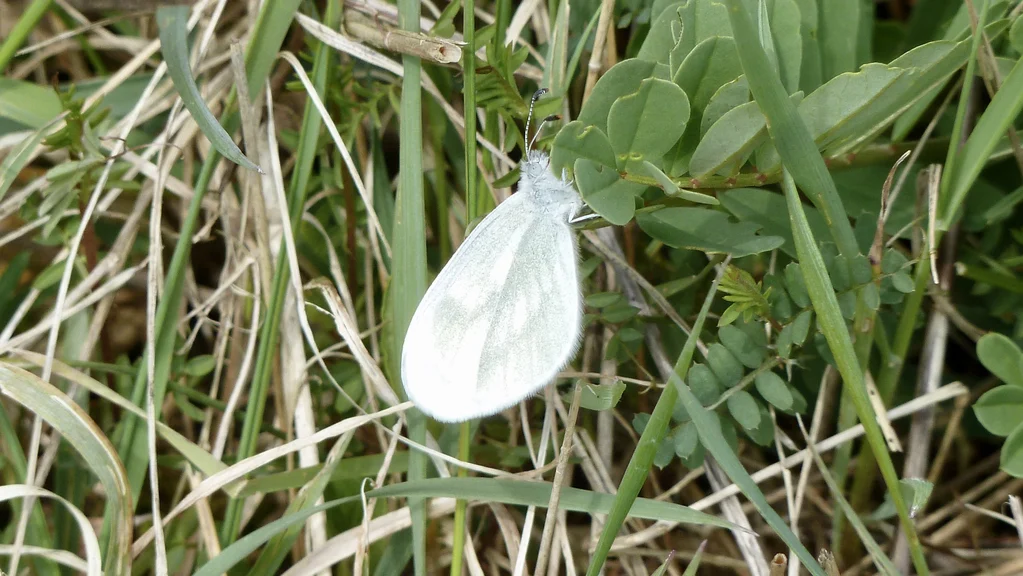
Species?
Leptidea sinapis/juvernica
